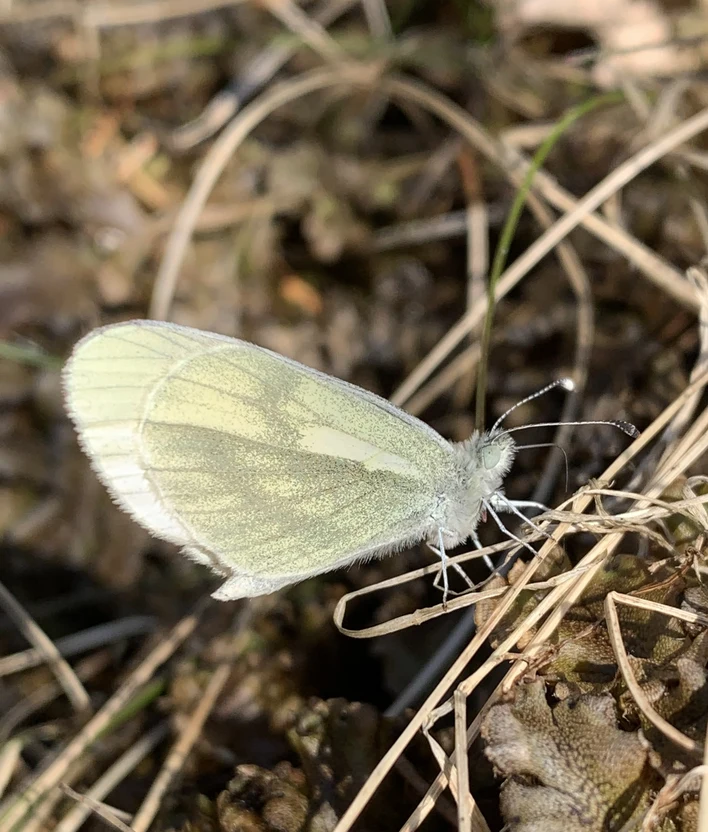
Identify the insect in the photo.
Leptidea sinapis/juvernica
